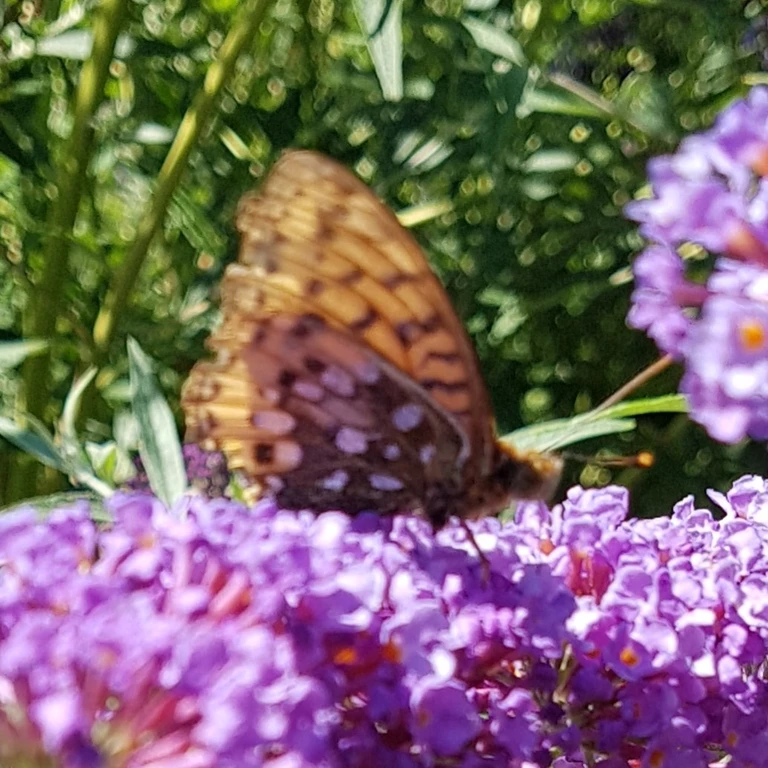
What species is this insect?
Speyeria aglaja
